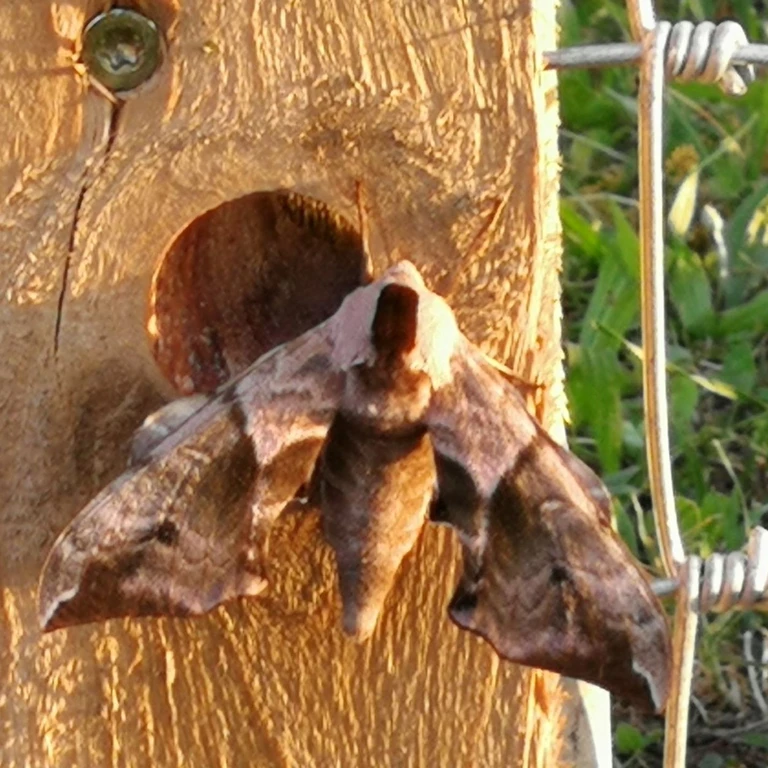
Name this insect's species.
Smerinthus ocellata
